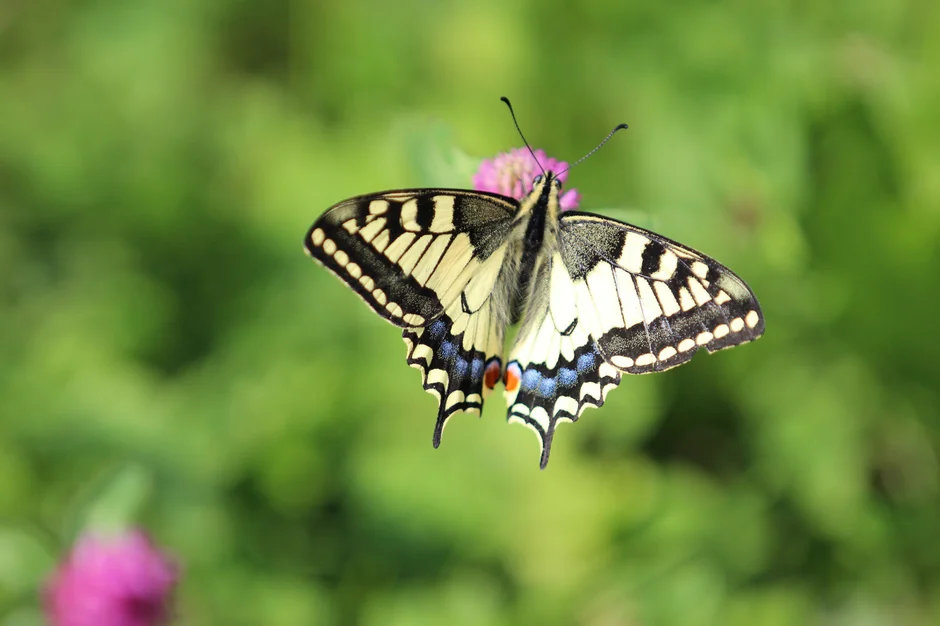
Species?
Papilio machaon
